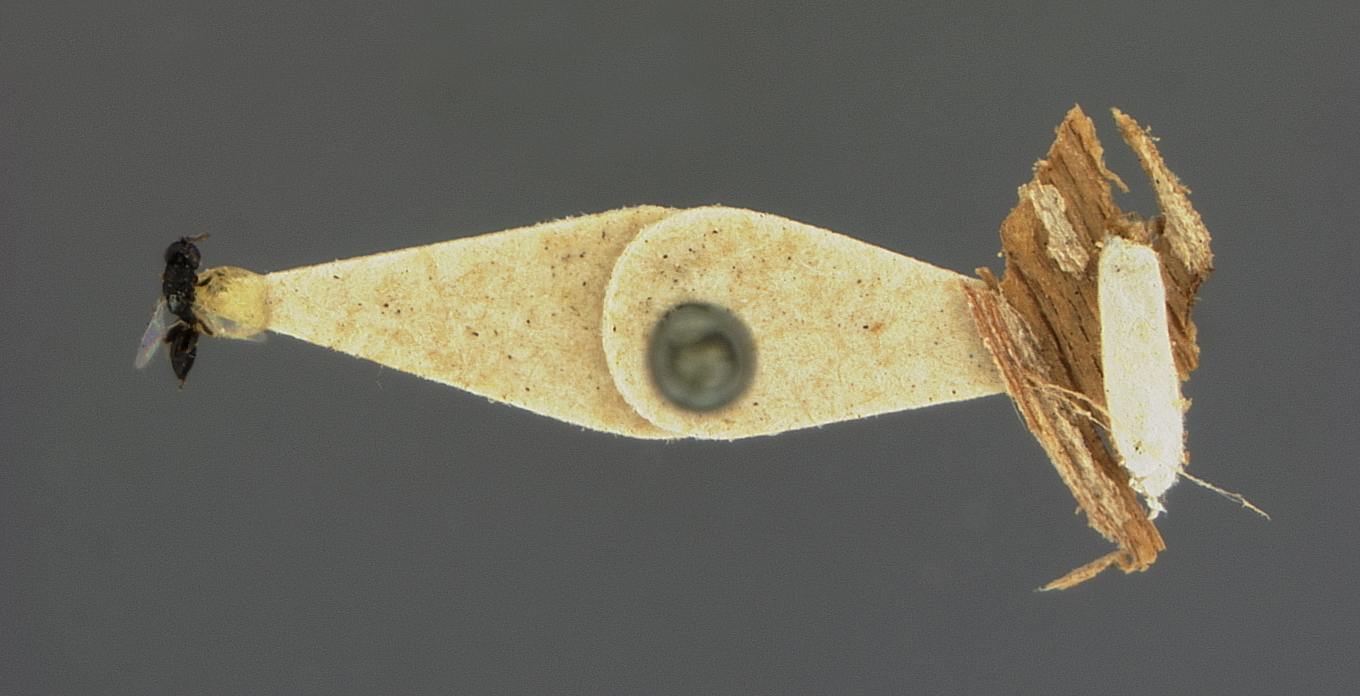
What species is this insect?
Eurytoma phloeotribi
